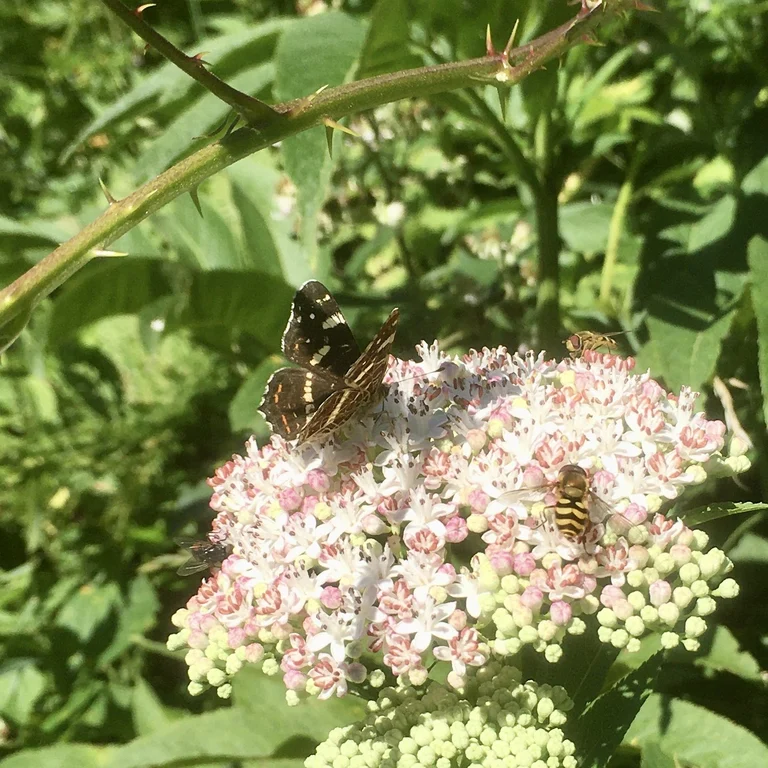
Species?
Araschnia levana
